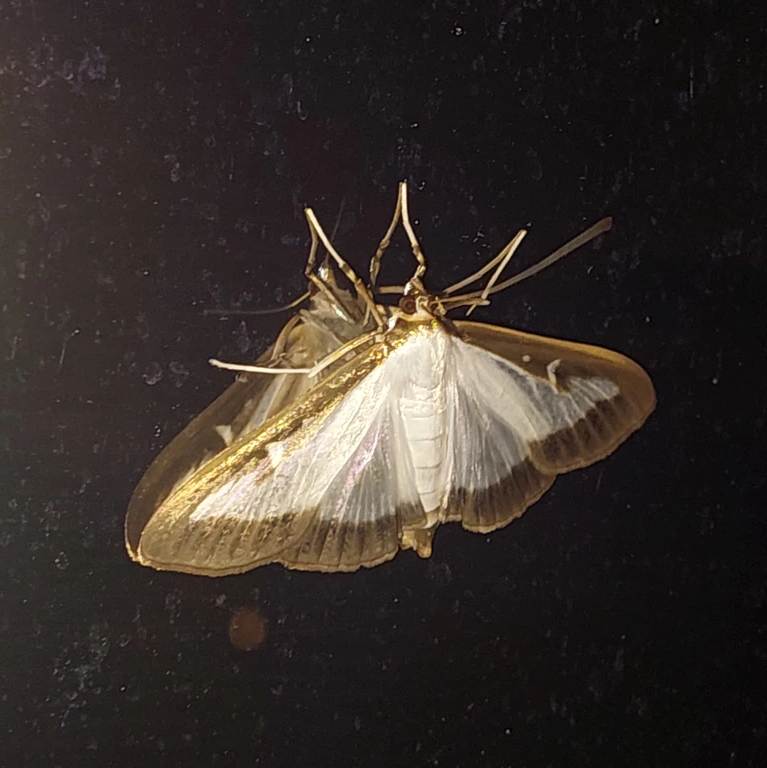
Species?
Cydalima perspectalis
